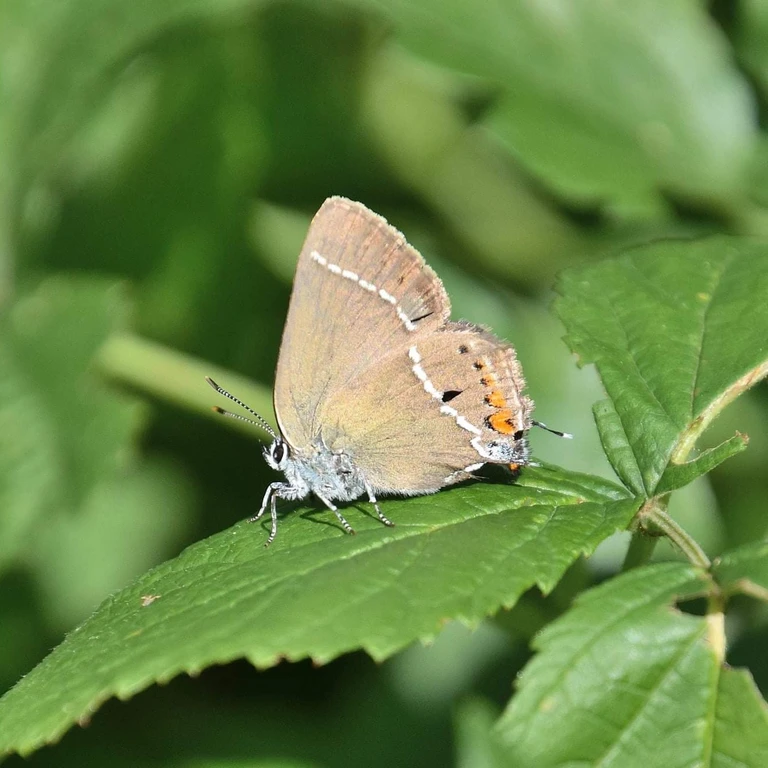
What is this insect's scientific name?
Satyrium spini (also Tuttiola spini)
